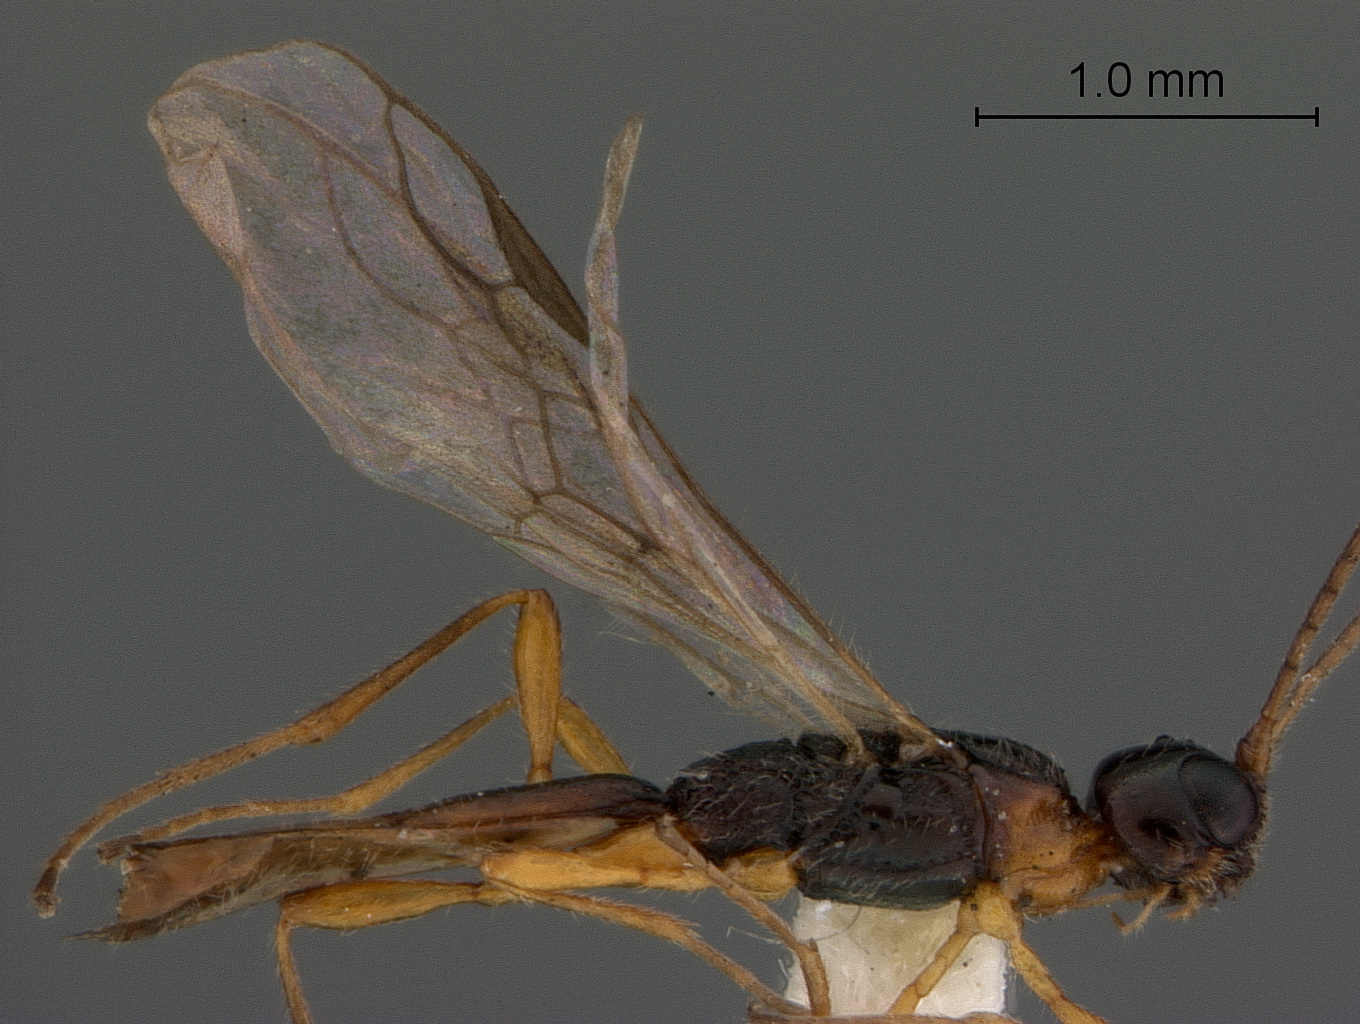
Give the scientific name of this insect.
Coelinius hopkinsis
